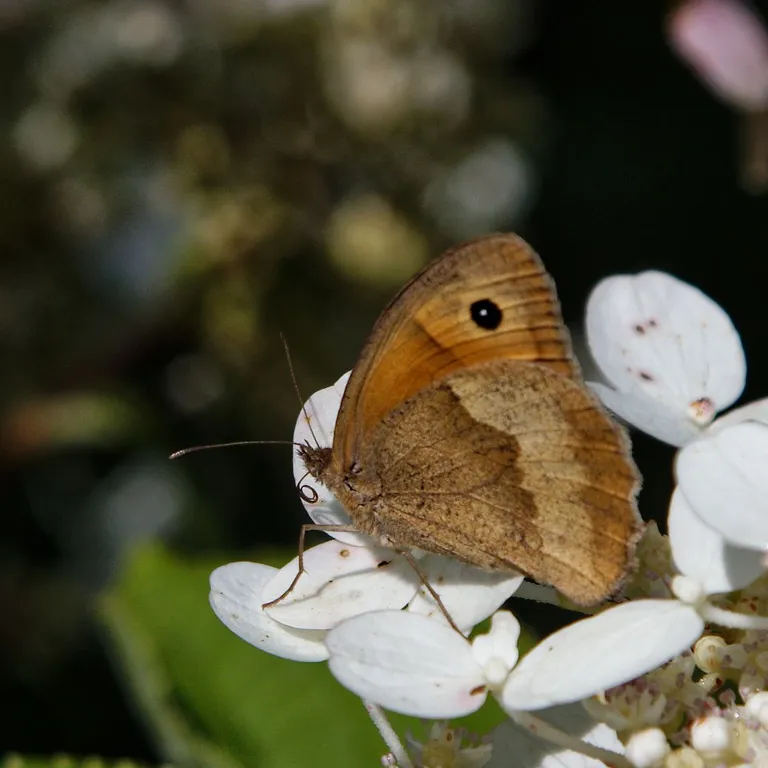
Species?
Maniola jurtina
